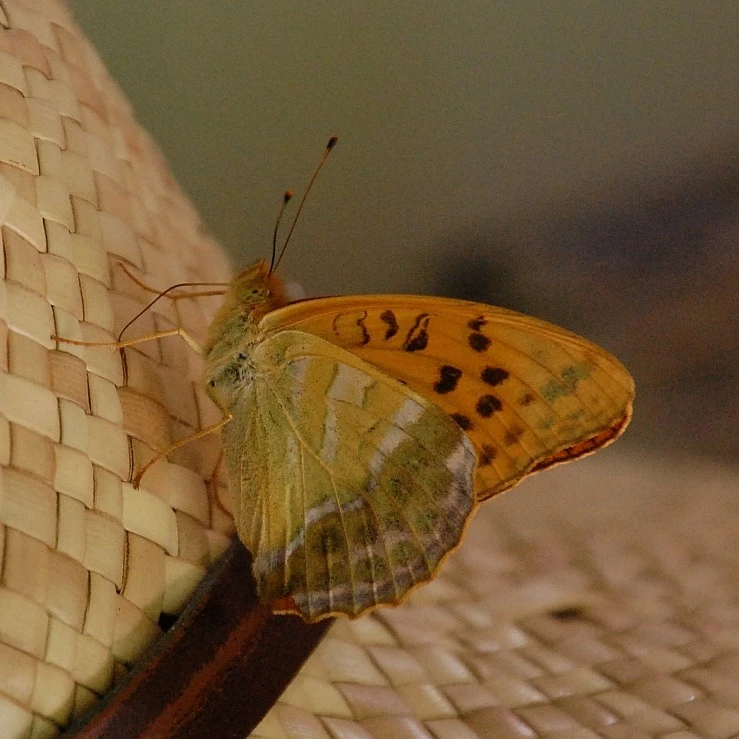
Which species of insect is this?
Argynnis paphia
